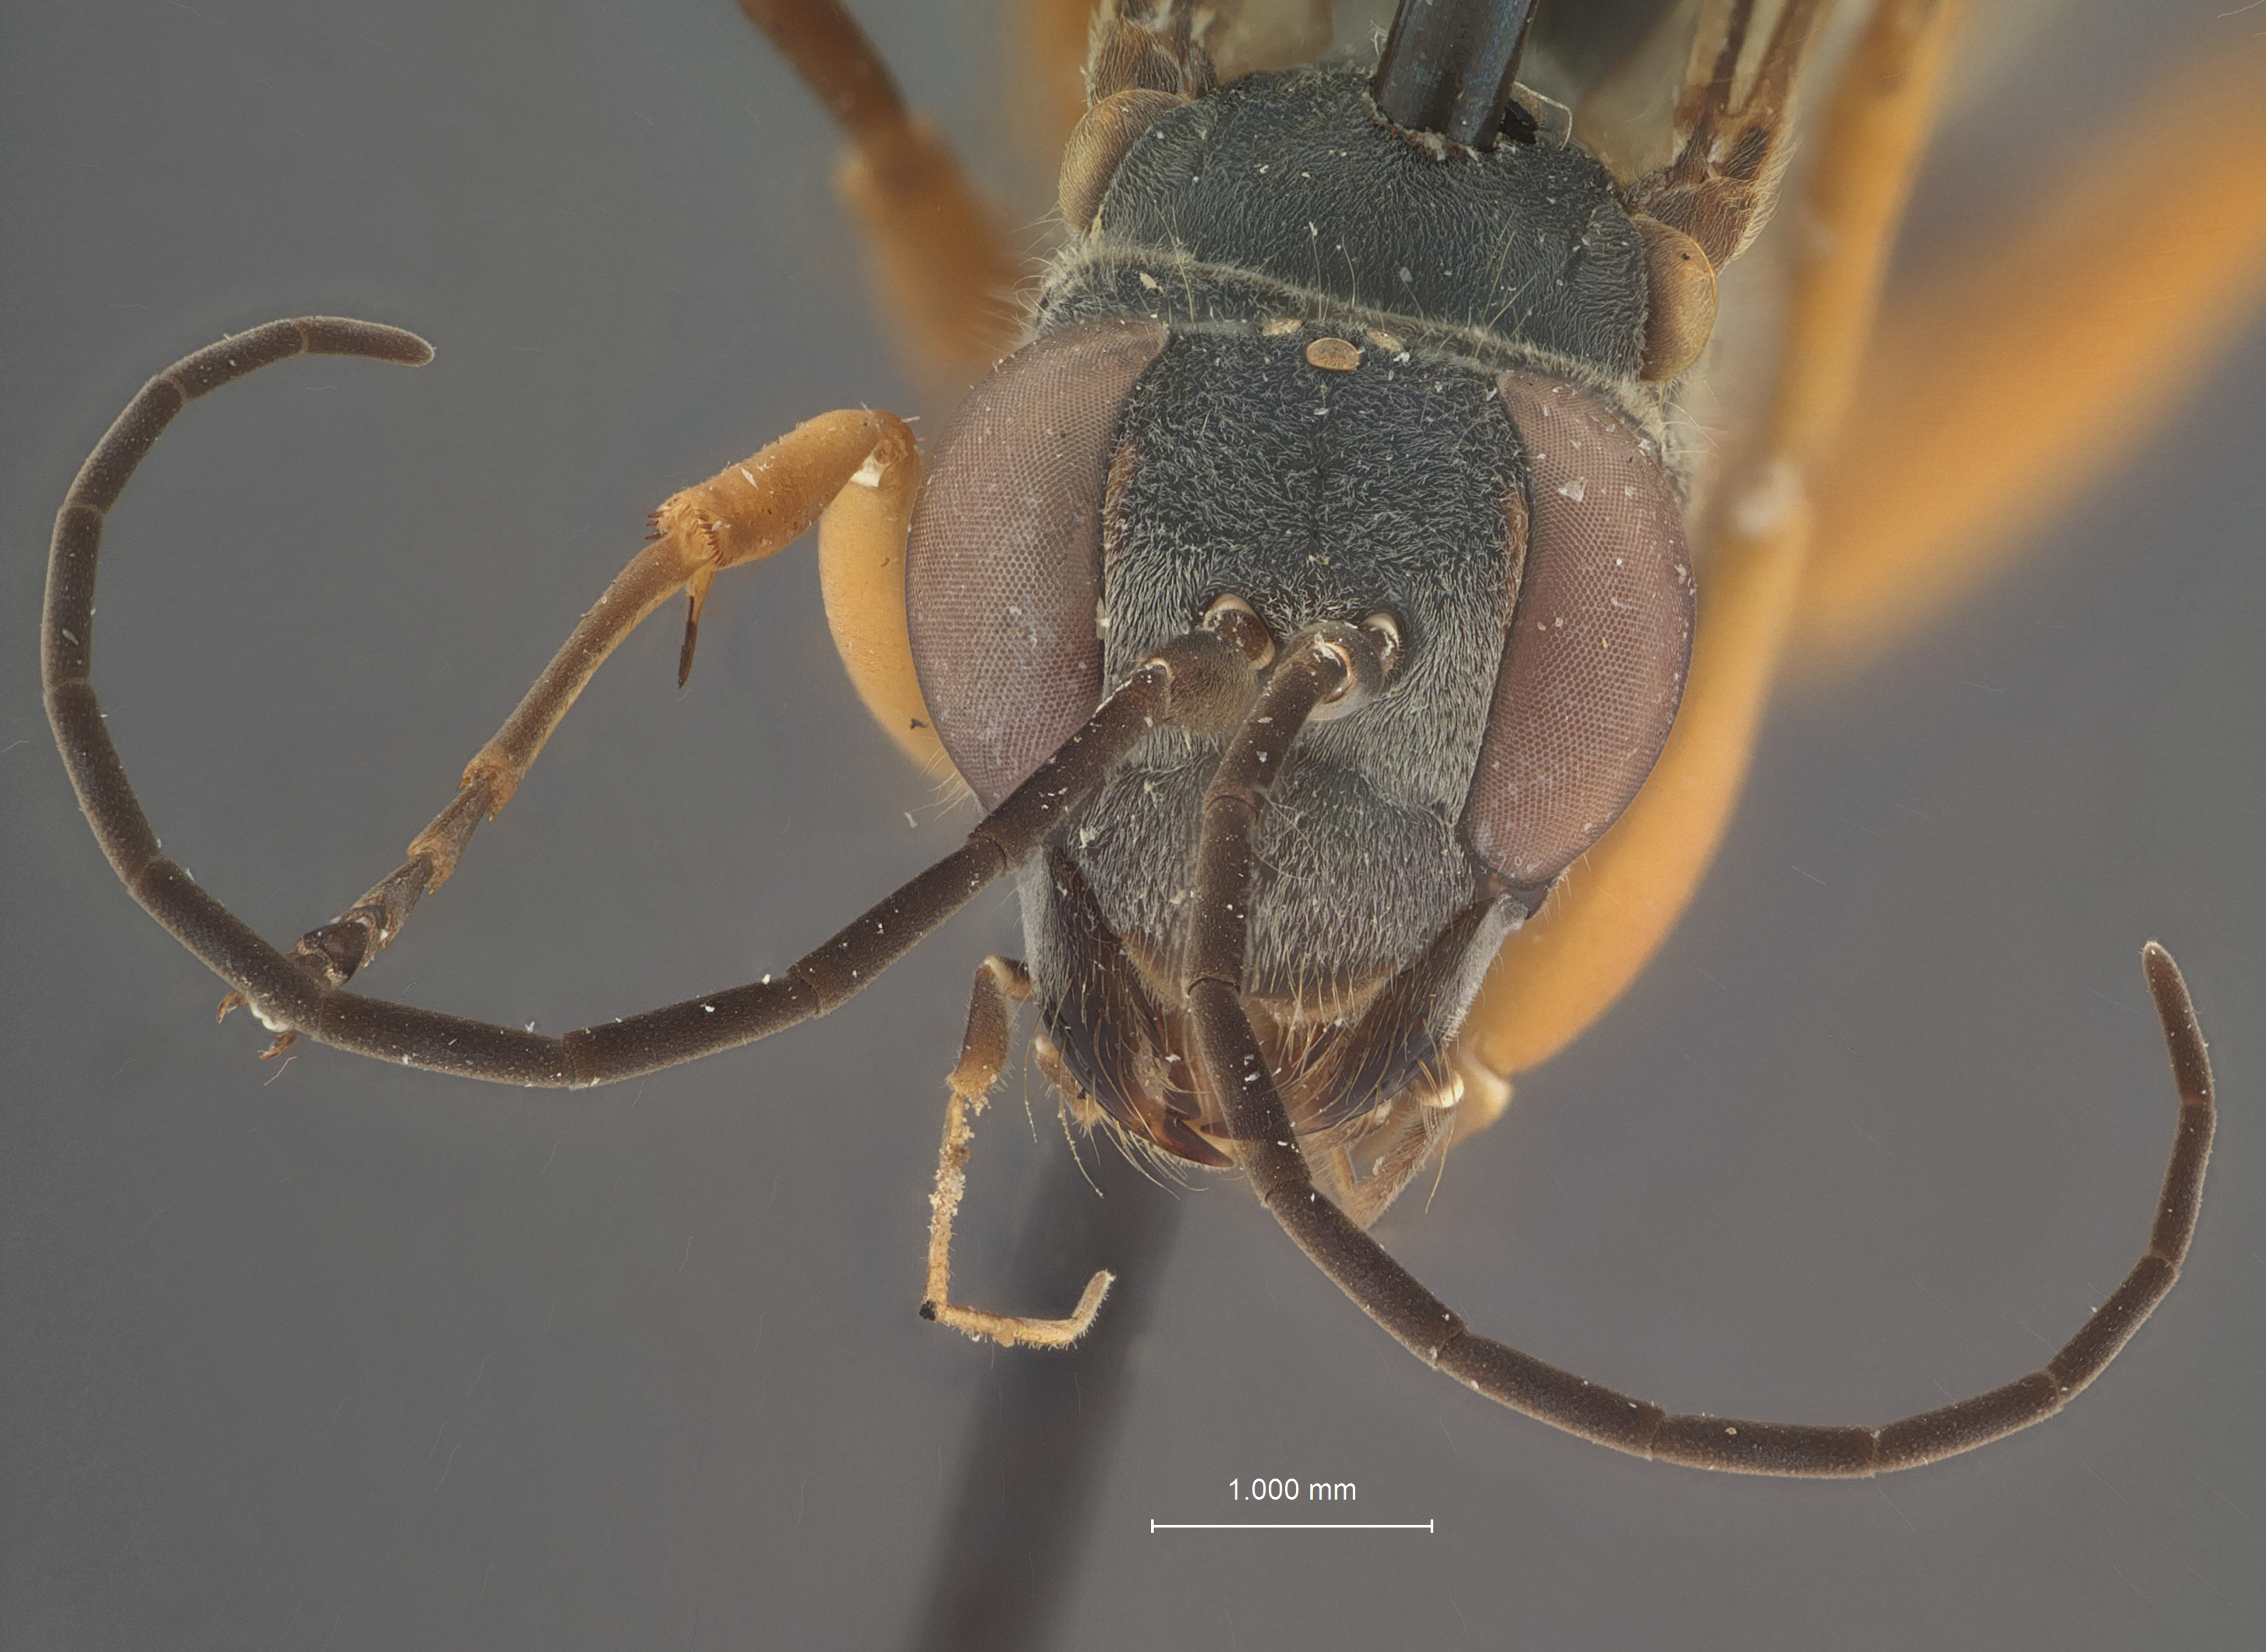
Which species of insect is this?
Auplopus lineatus
